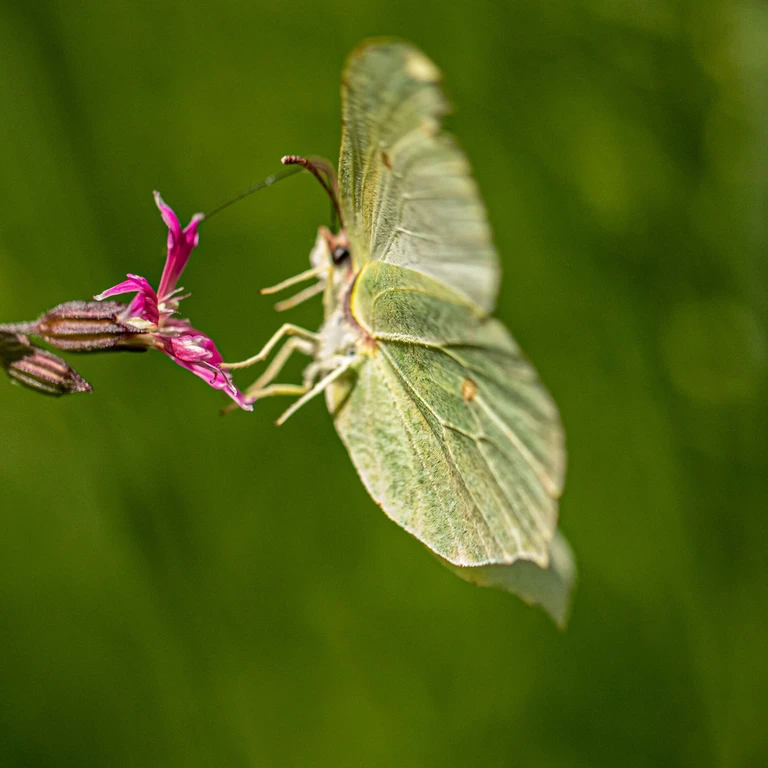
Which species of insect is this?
Gonepteryx rhamni
